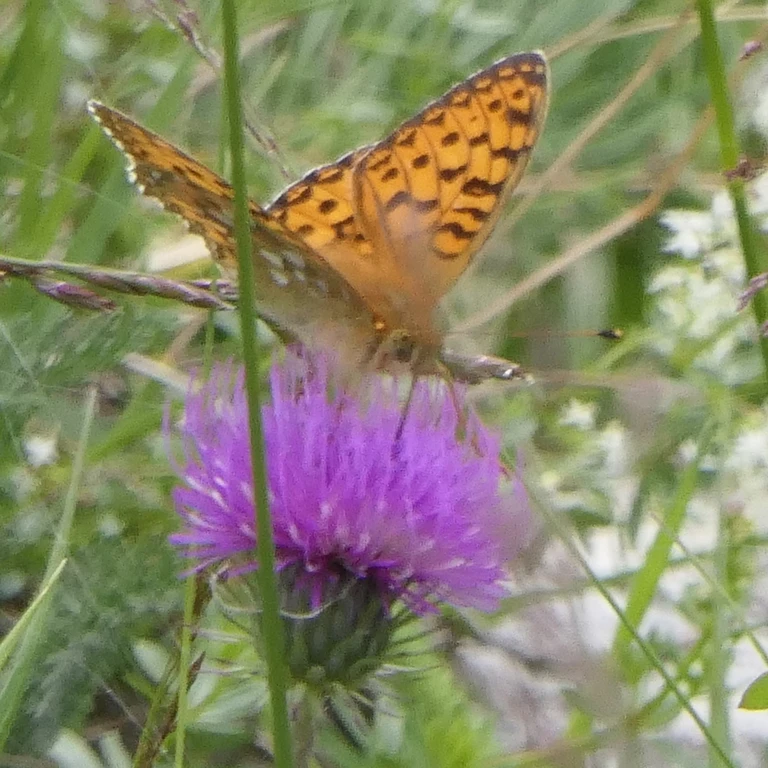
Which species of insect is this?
Speyeria aglaja
